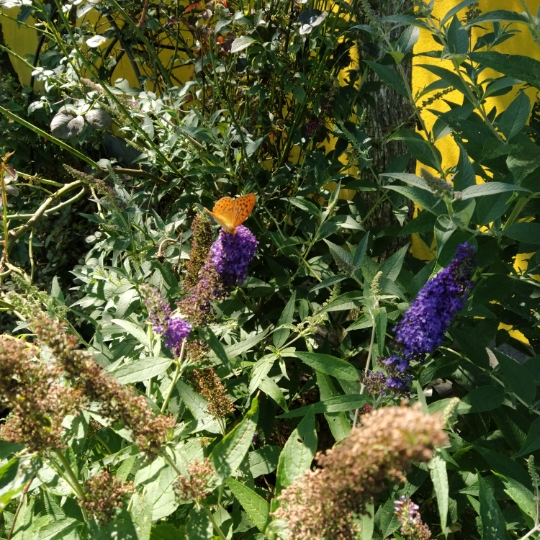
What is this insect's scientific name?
Argynnis paphia
